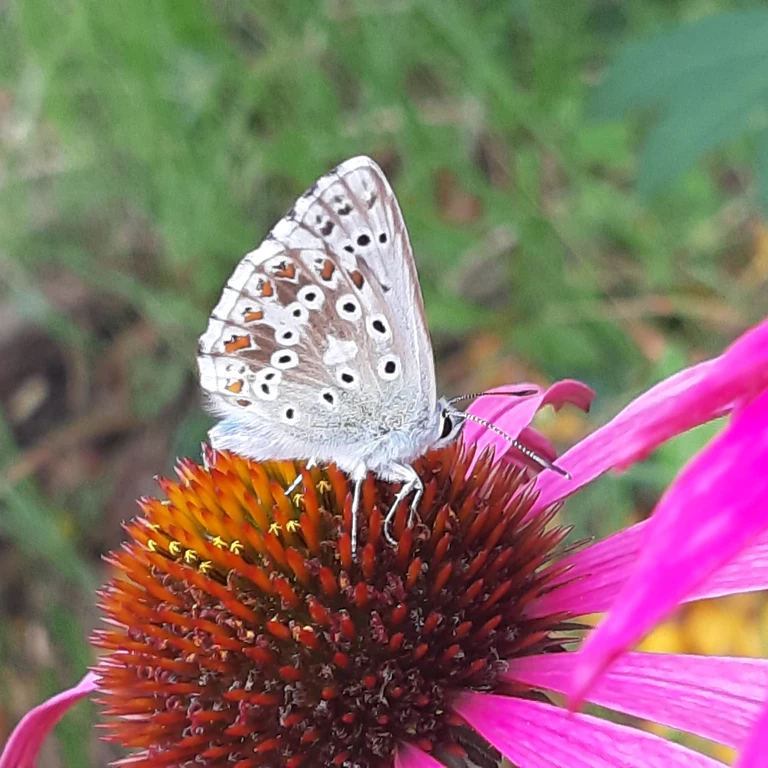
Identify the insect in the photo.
Lysandra coridon
